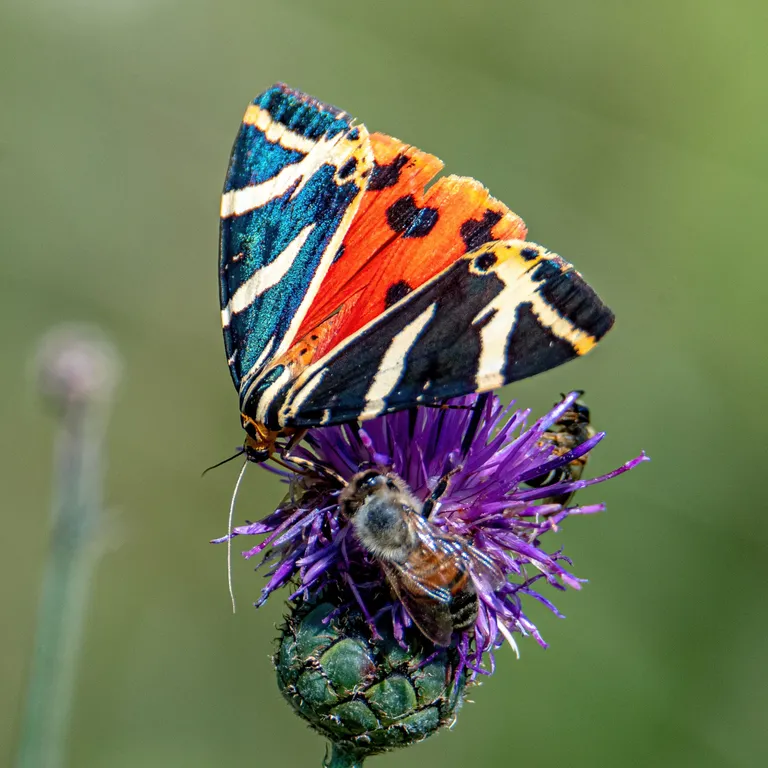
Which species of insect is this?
Euplagia quadripunctaria
